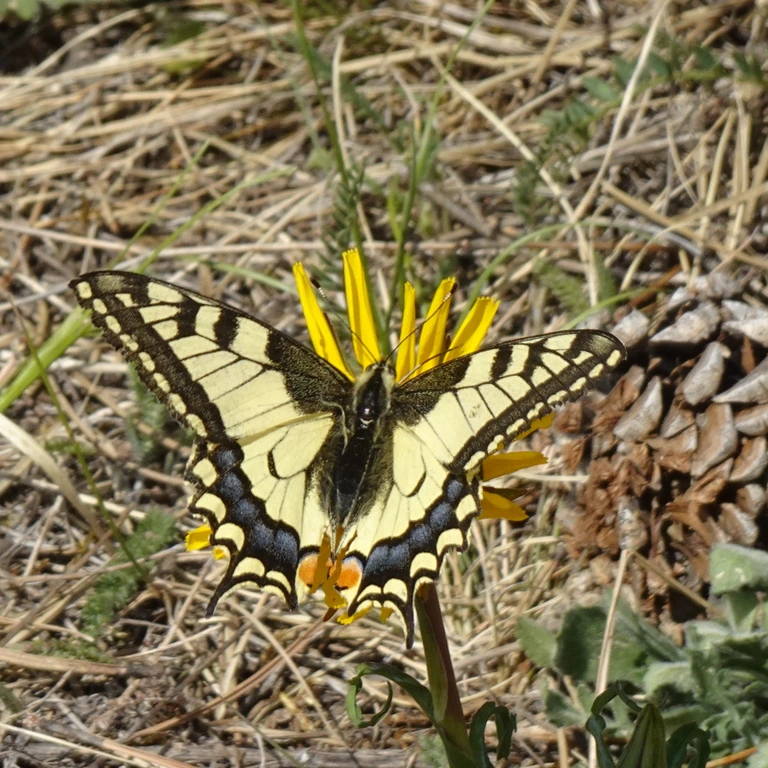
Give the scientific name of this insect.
Papilio machaon
